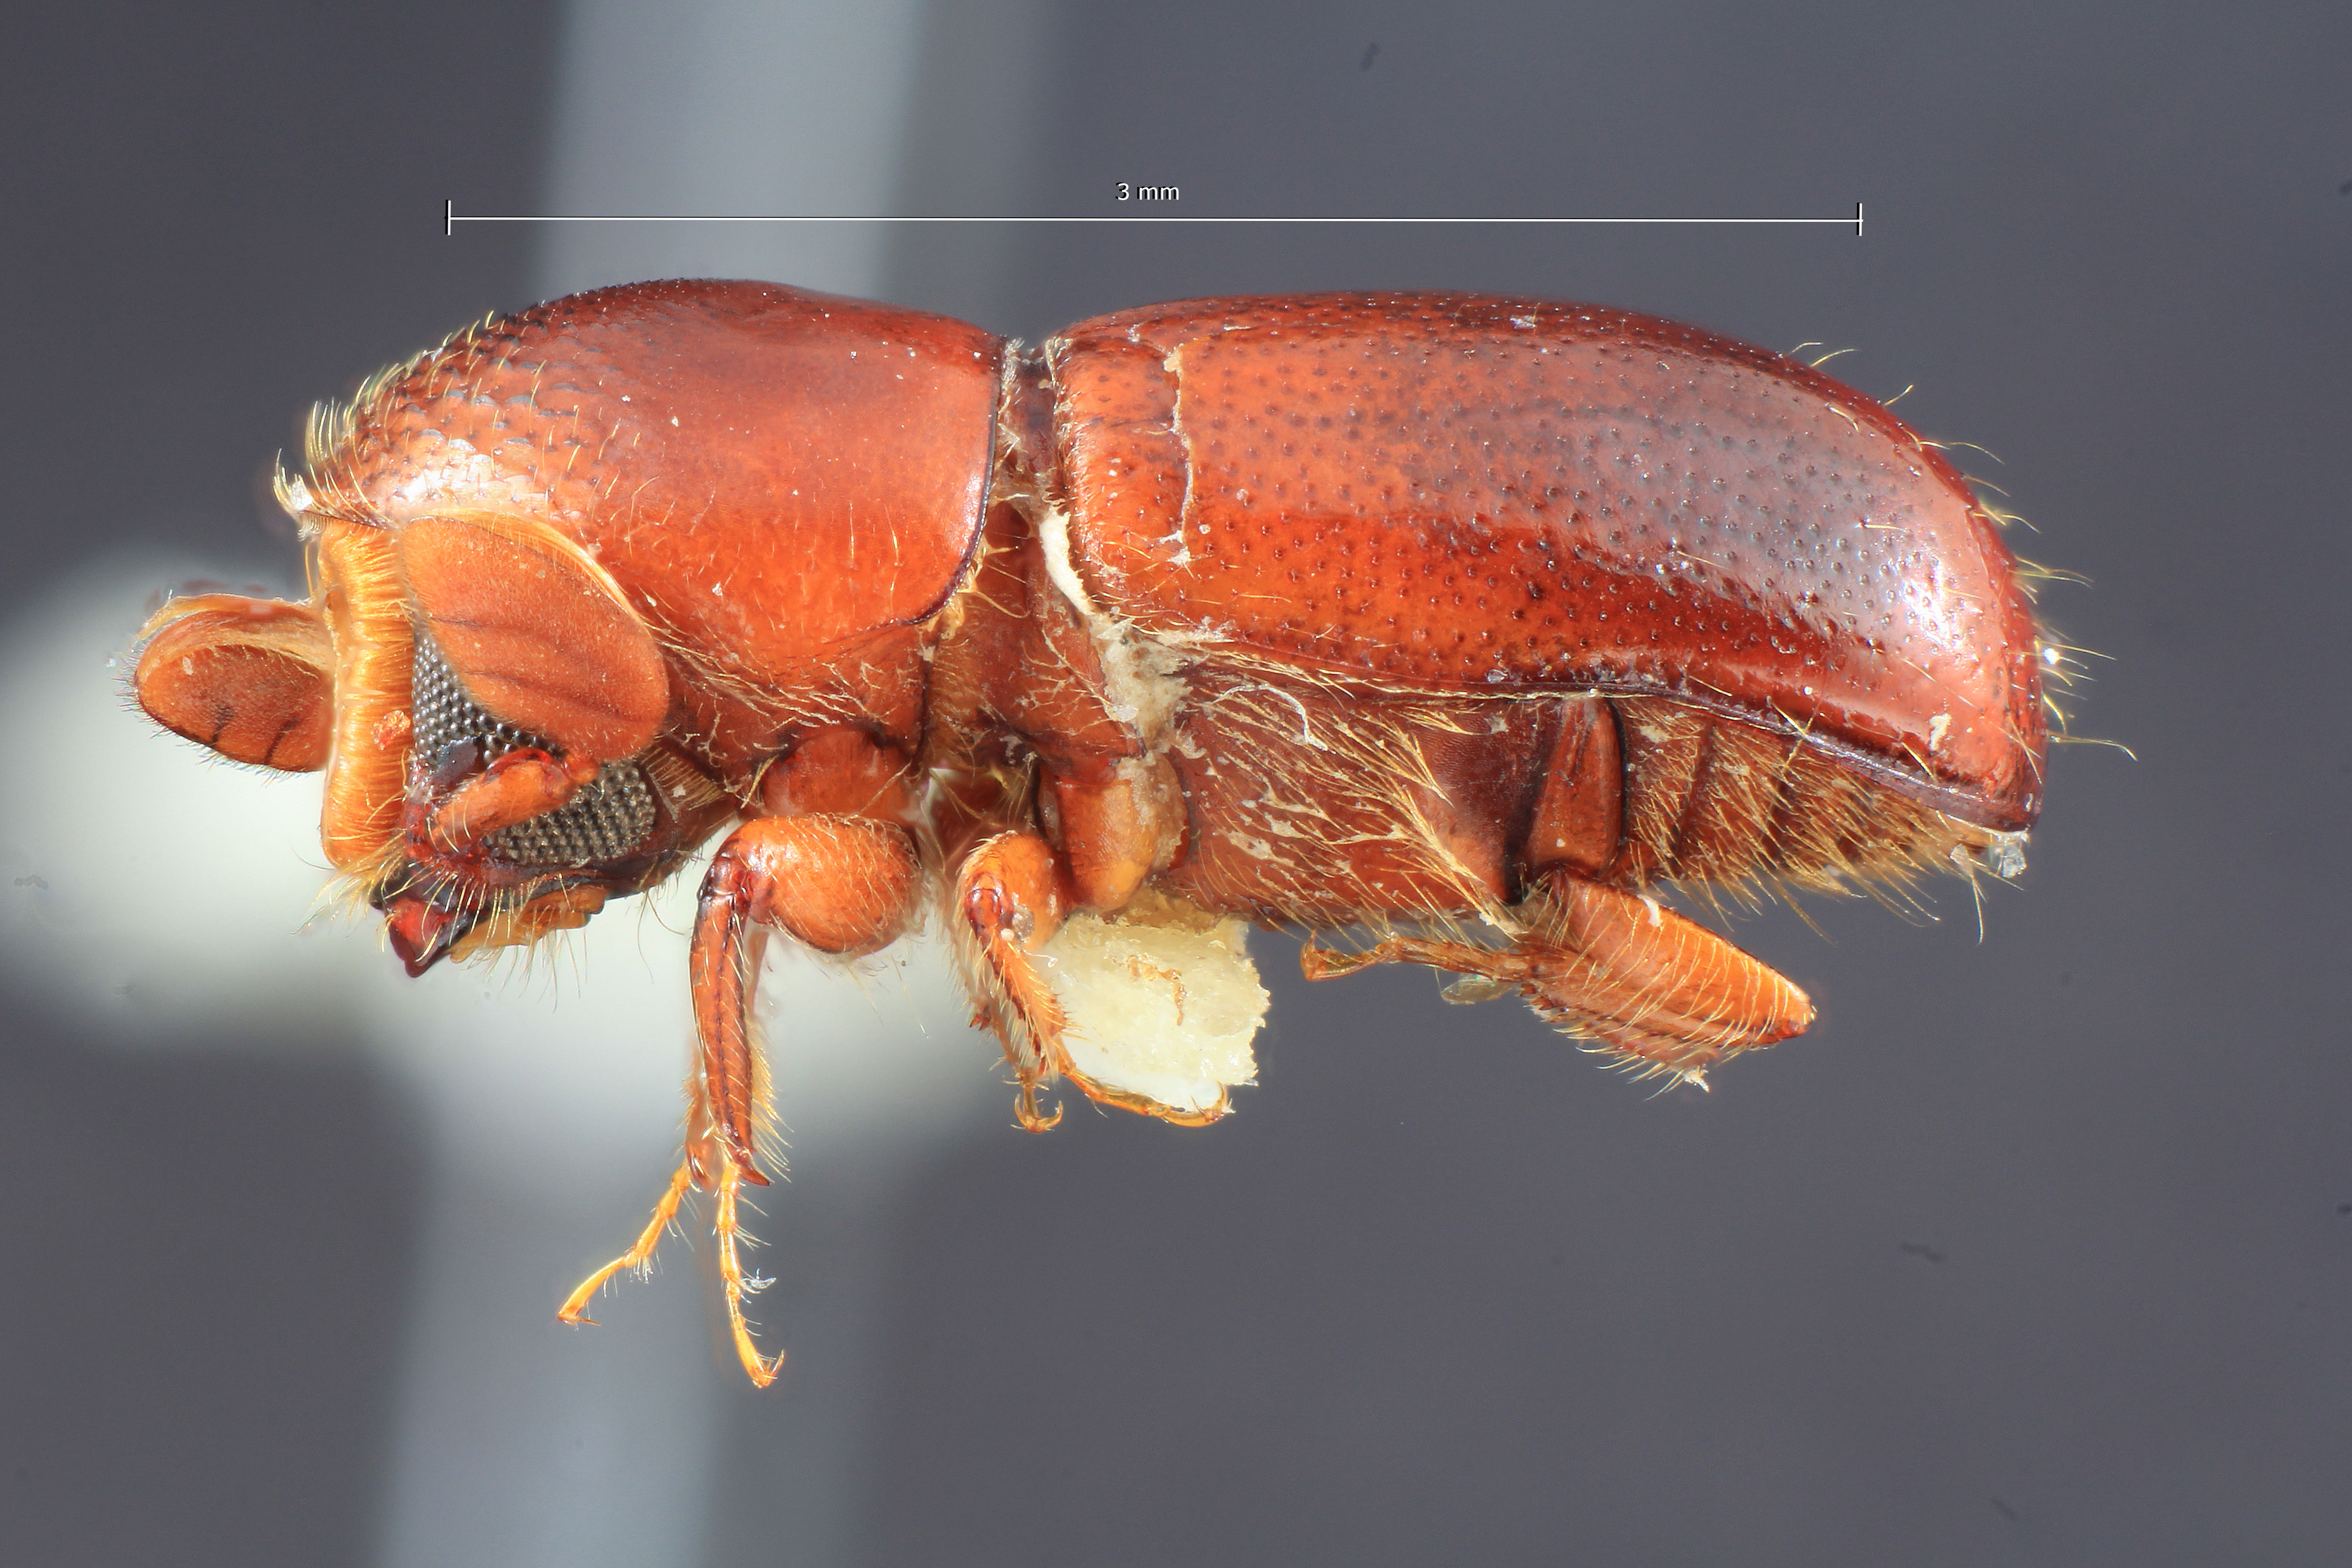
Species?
Corthylus castaneus
